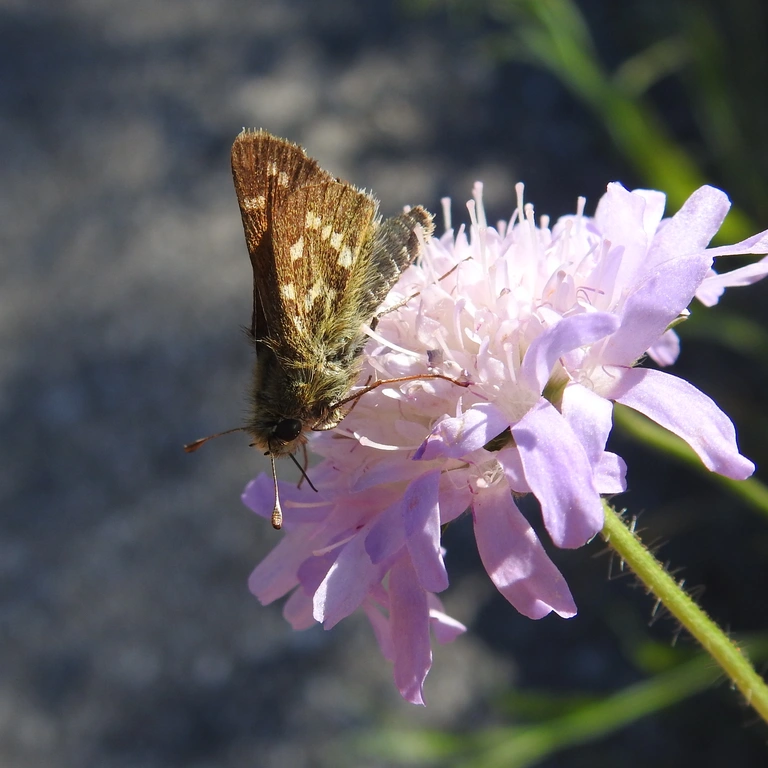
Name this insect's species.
Hesperia comma
